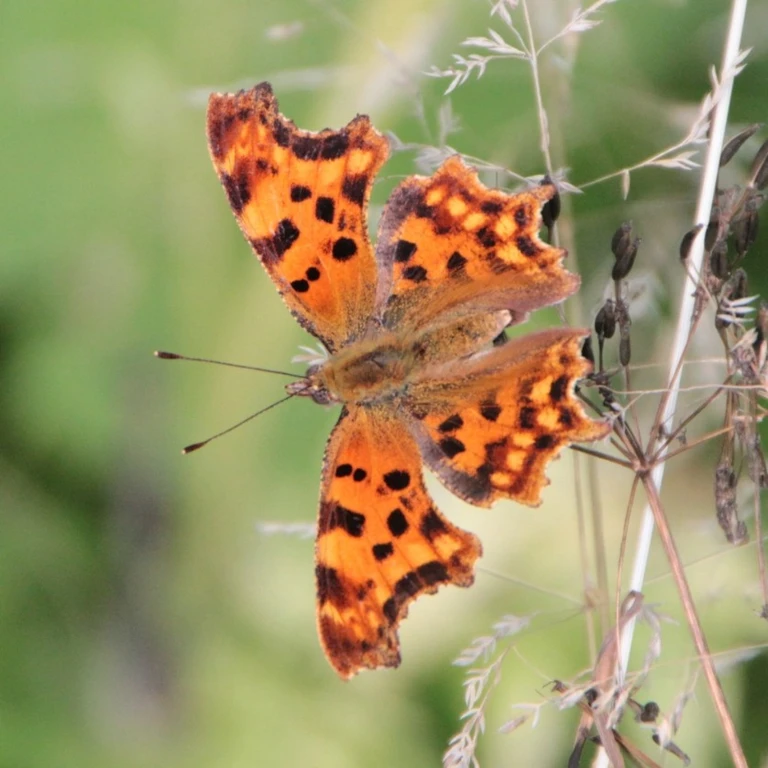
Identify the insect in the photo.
Polygonia c-album
